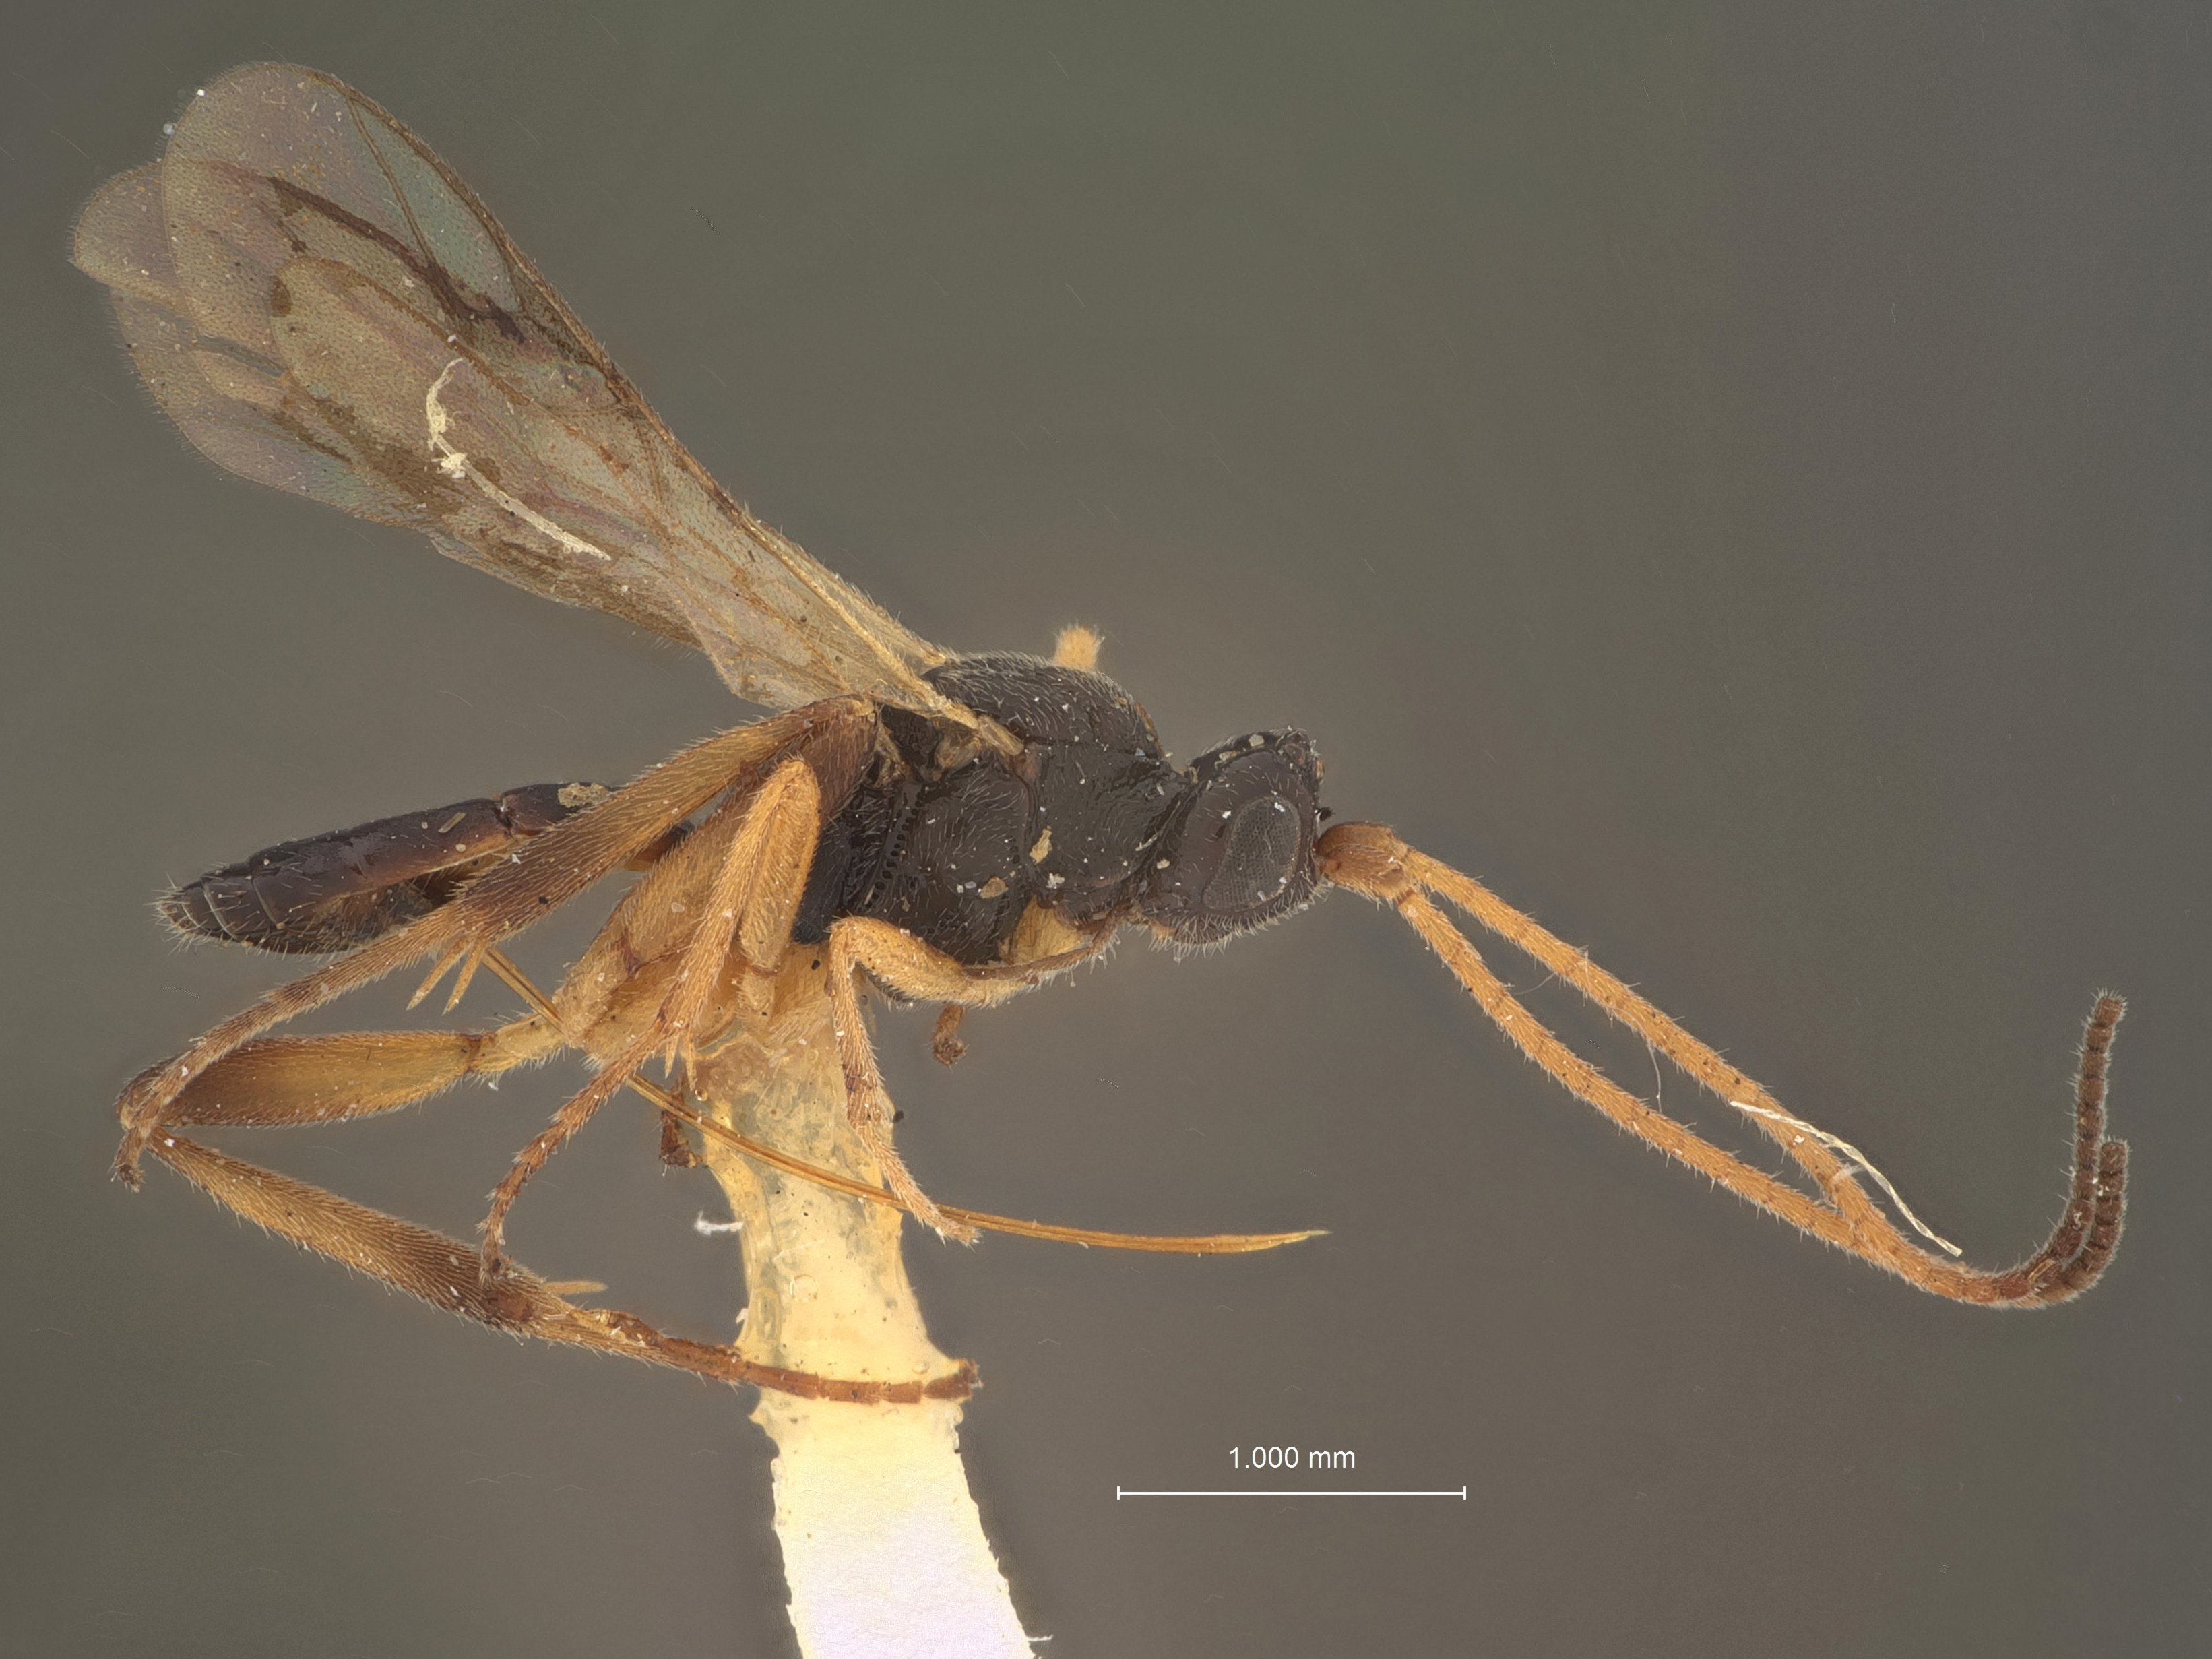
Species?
Orgilus intermedius
